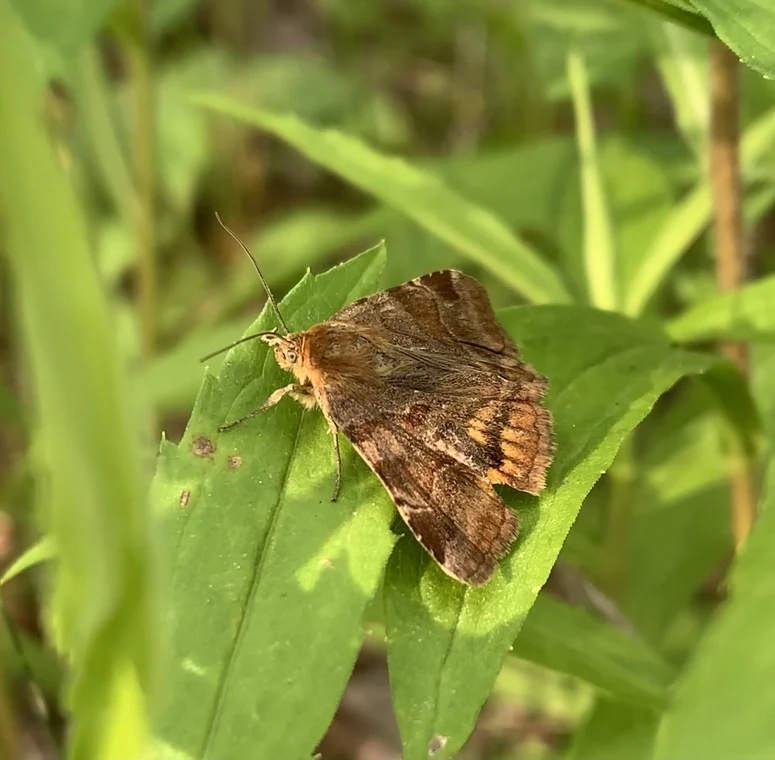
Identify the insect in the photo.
Euclidia glyphica
